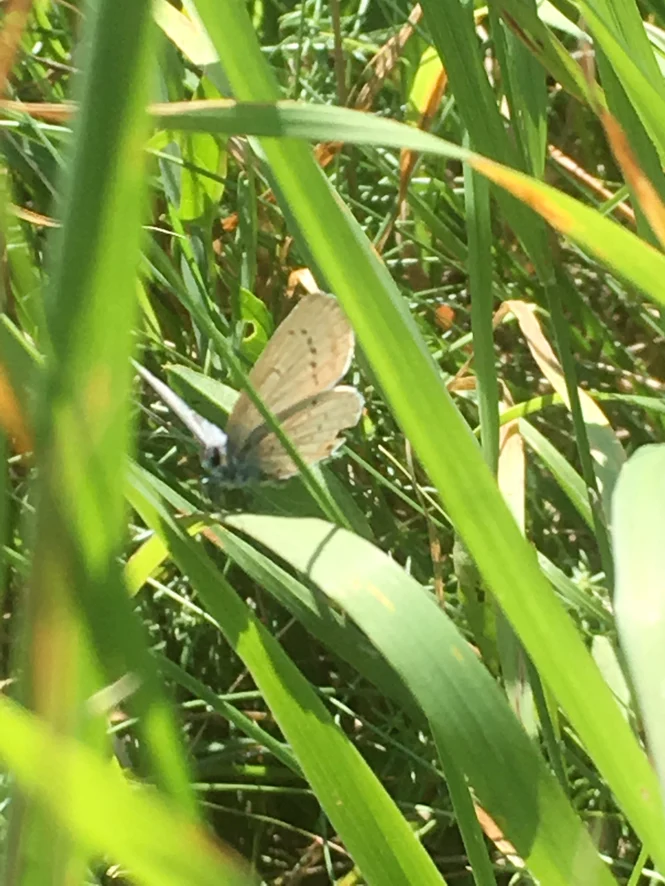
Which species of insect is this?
Cupido argiades (also Elkalyce argiades)
